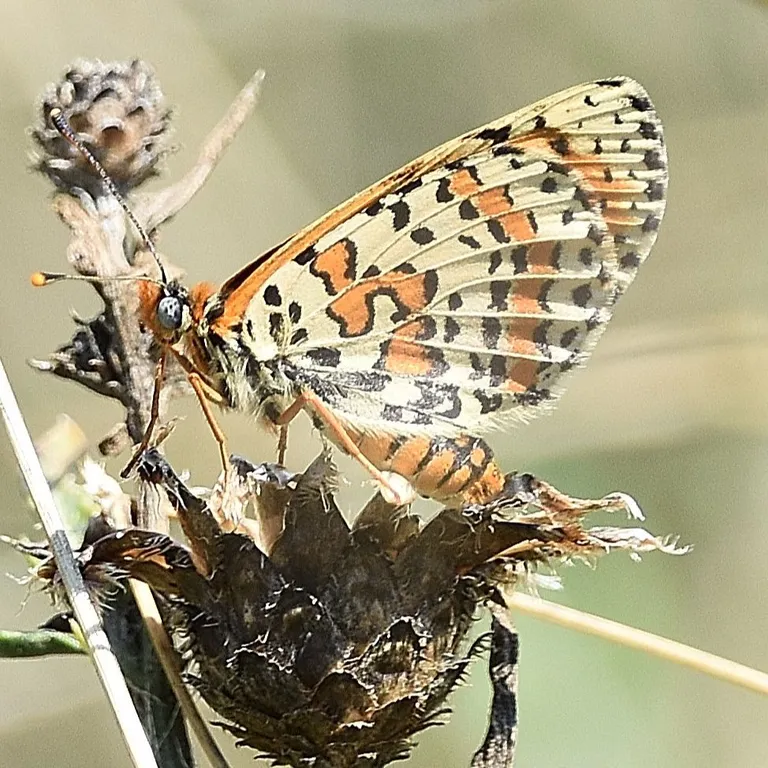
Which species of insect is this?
Melitaea didyma
